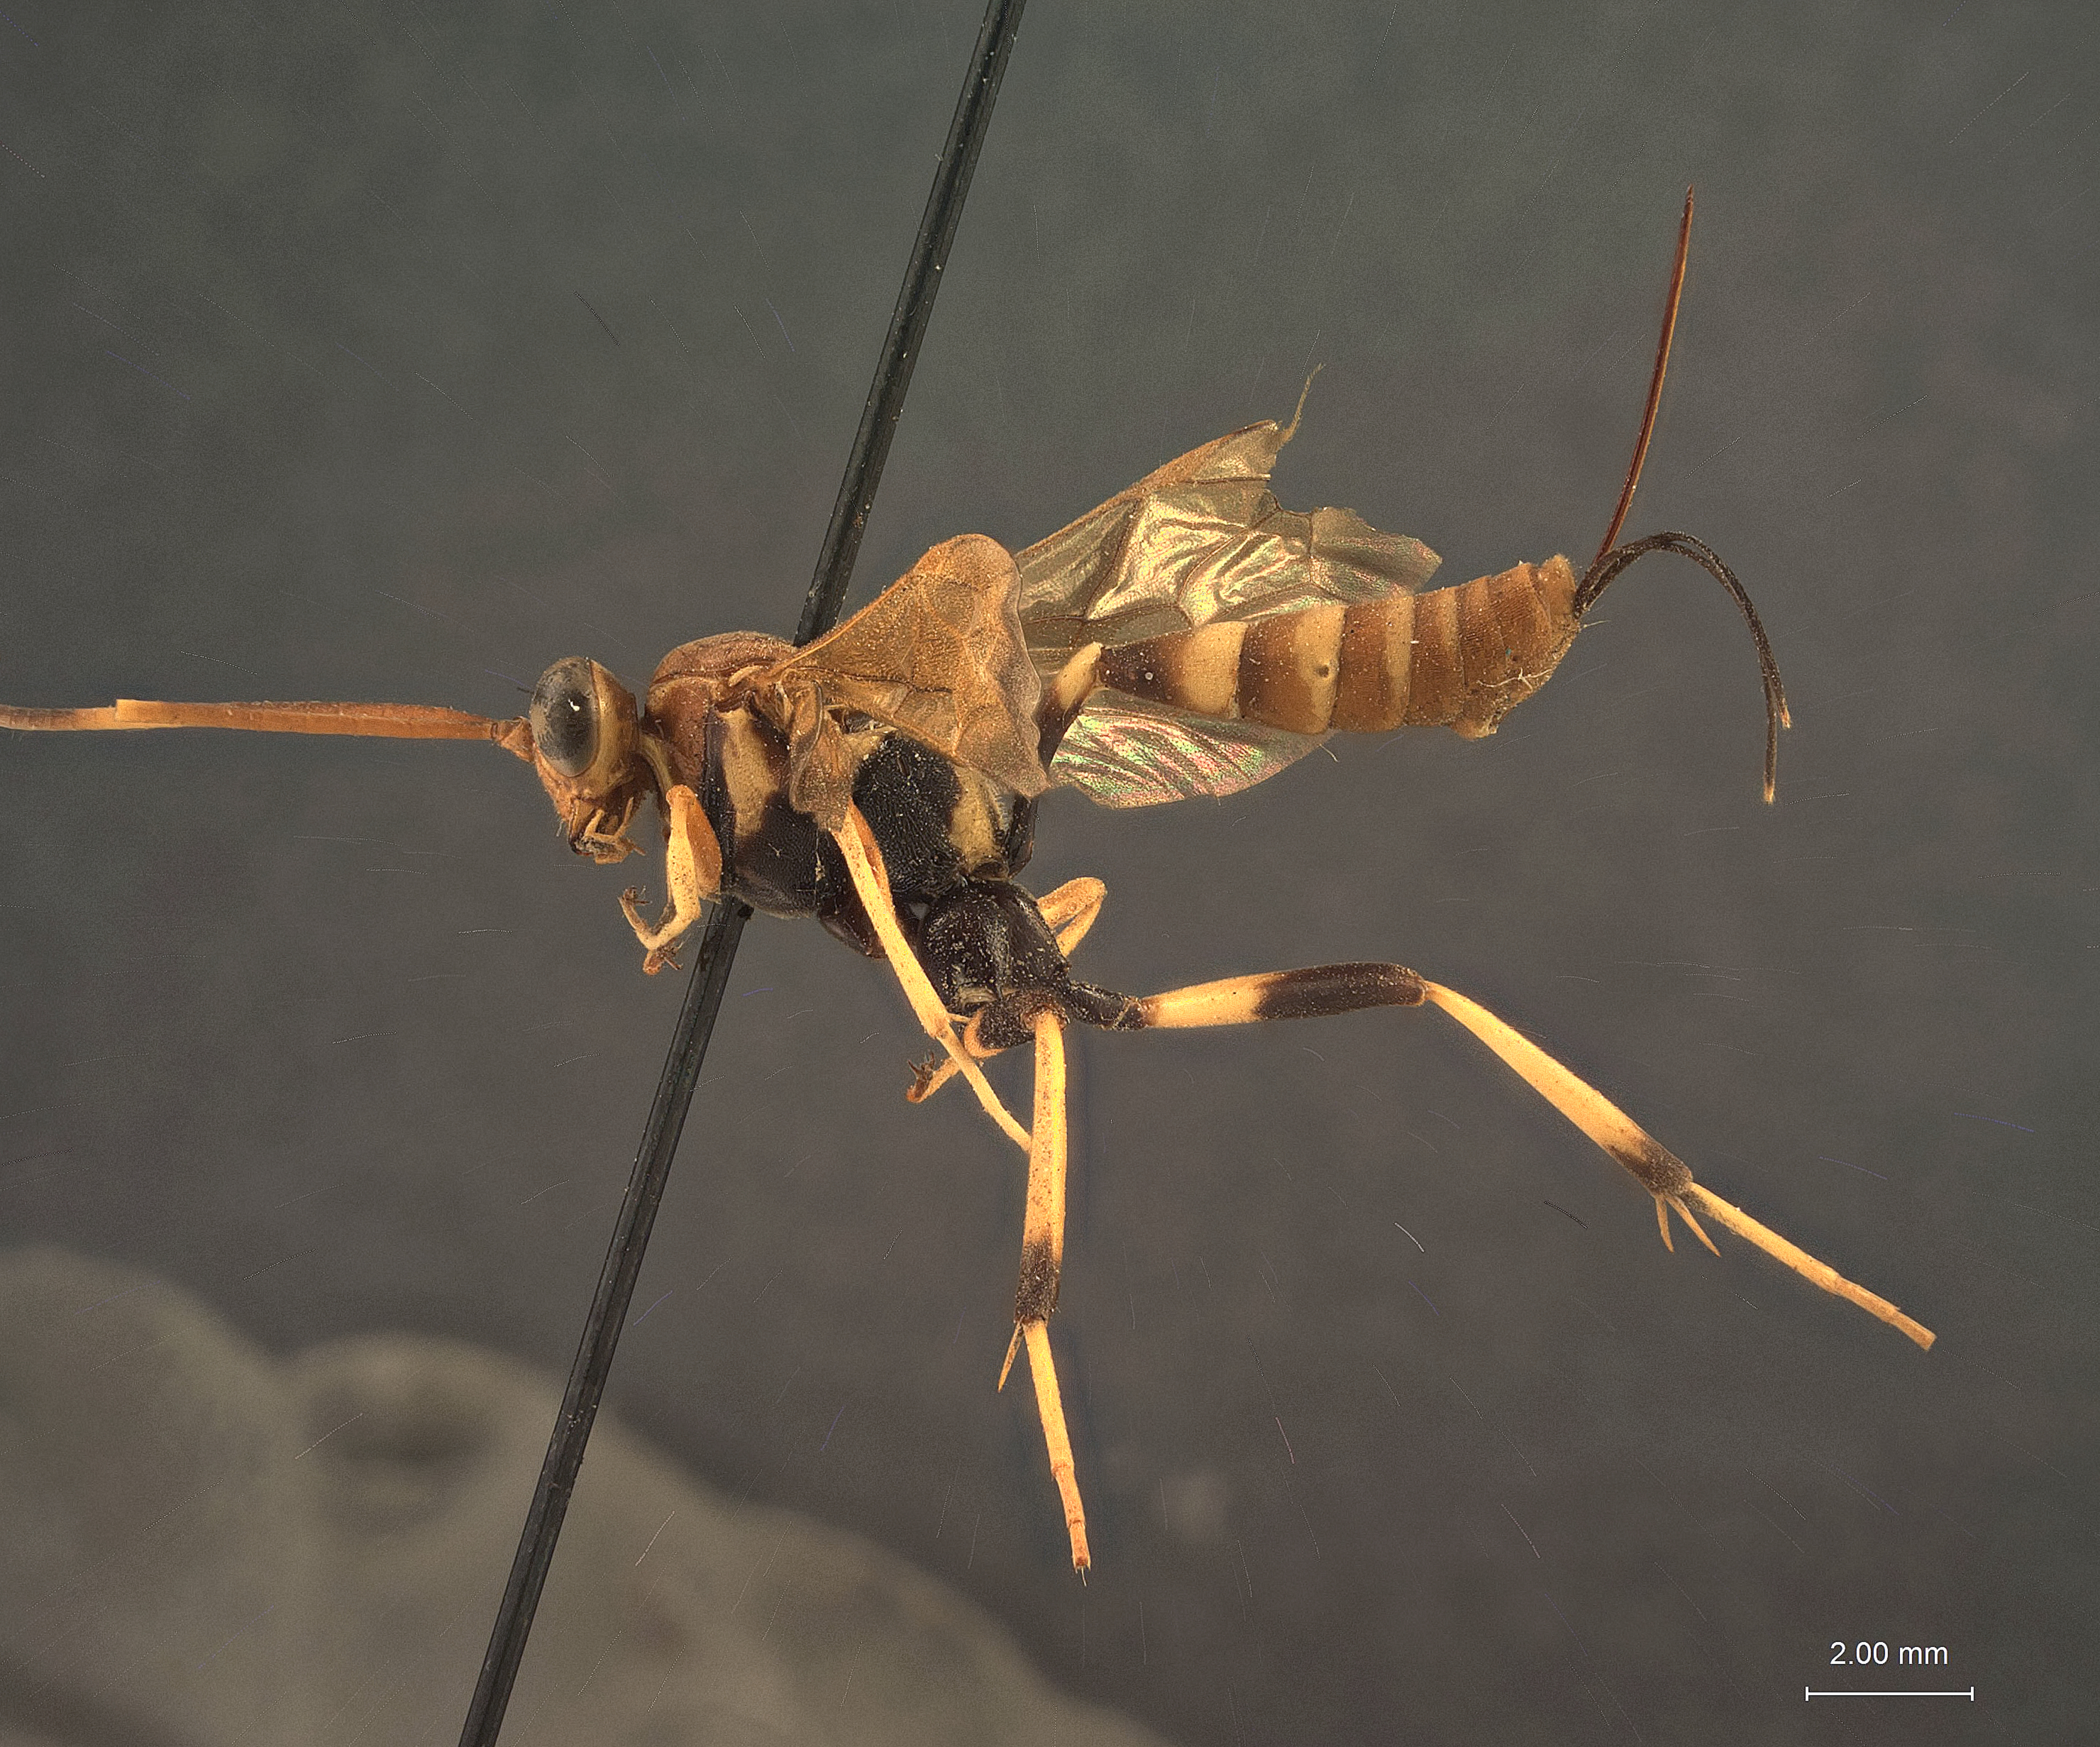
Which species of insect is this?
Acroricnus tricolor
